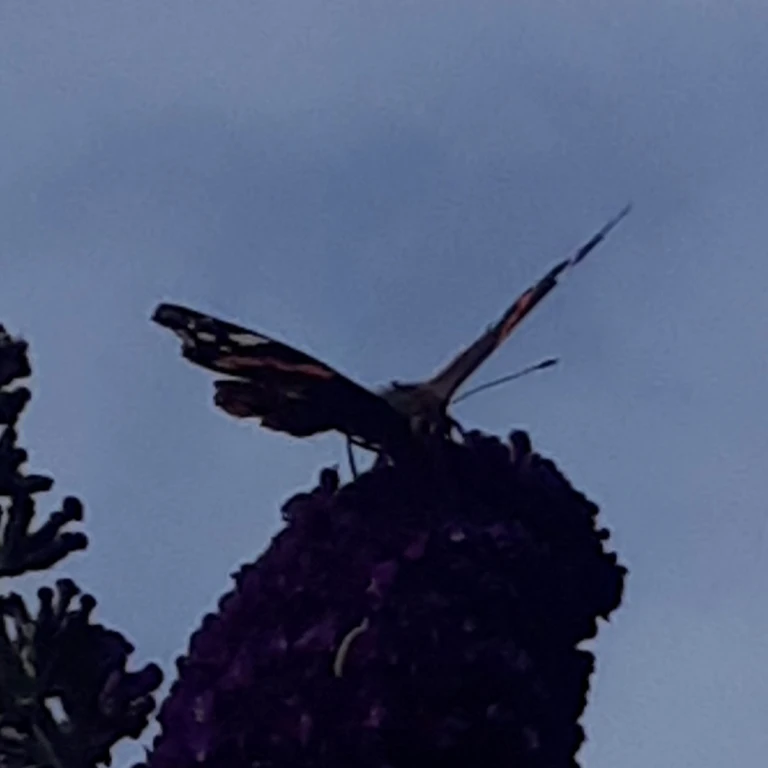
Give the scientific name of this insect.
Vanessa atalanta
